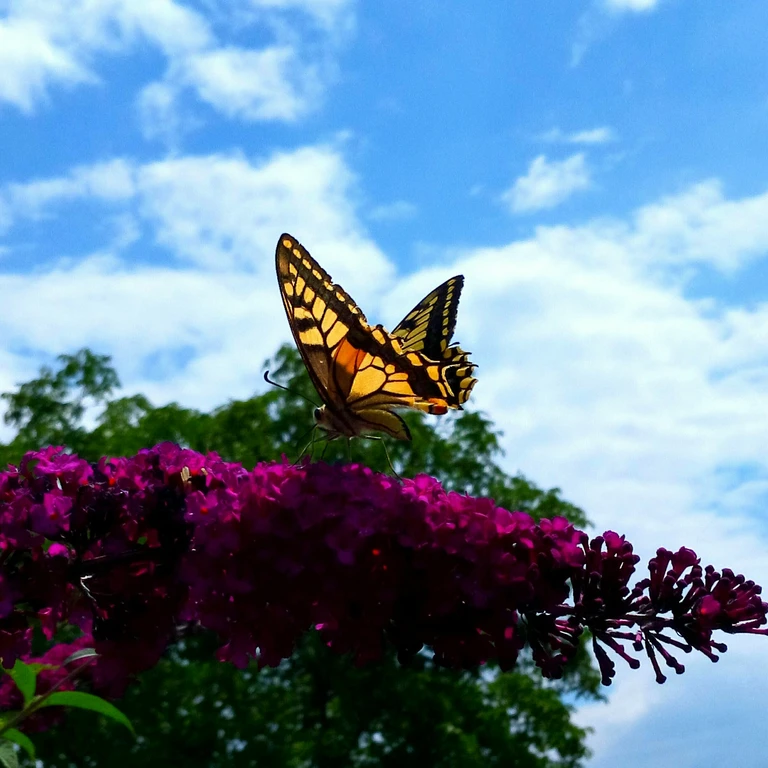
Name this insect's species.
Papilio machaon
